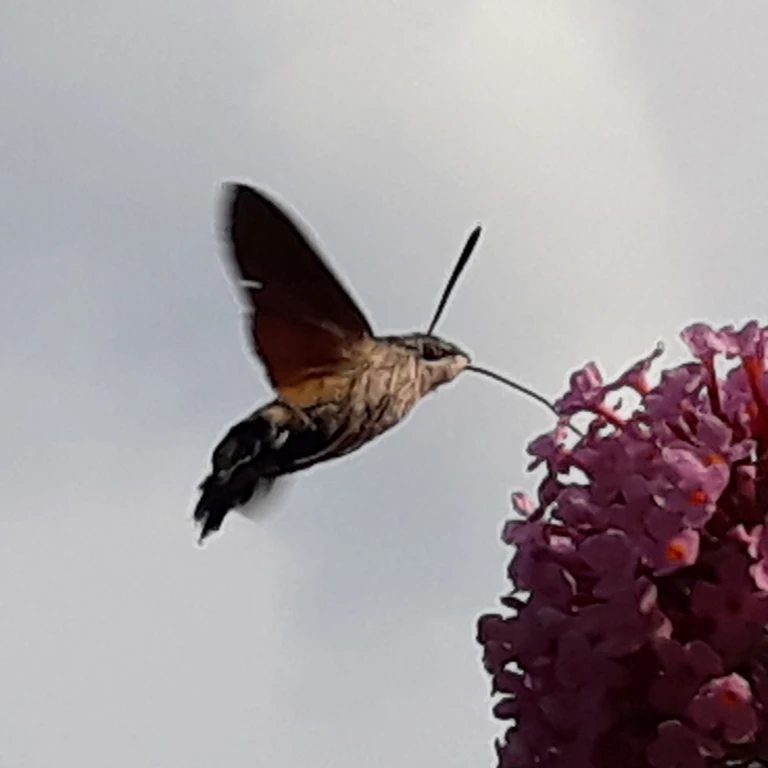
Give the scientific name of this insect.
Macroglossum stellatarum
